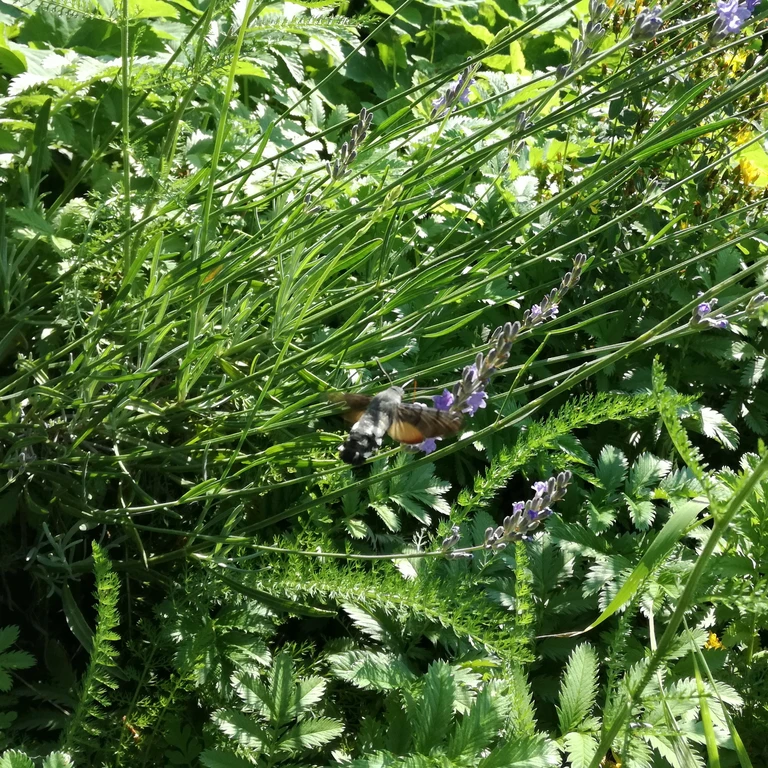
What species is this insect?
Macroglossum stellatarum
